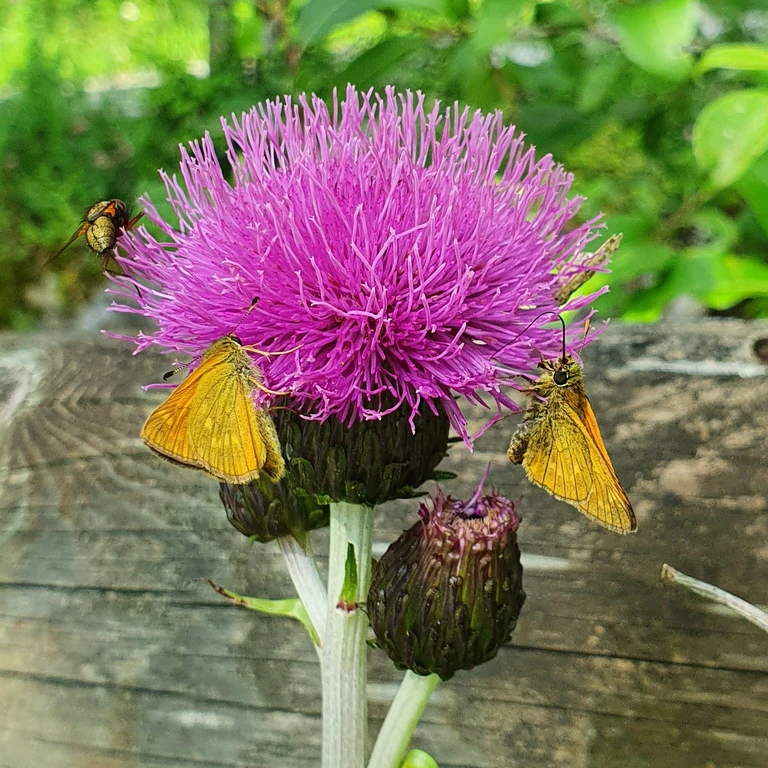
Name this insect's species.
Ochlodes sylvanus (also Ochlodes venata)
